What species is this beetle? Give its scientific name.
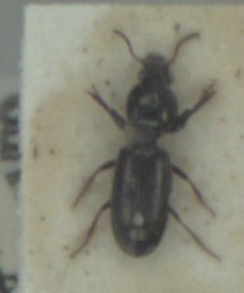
Dyschirius politus
